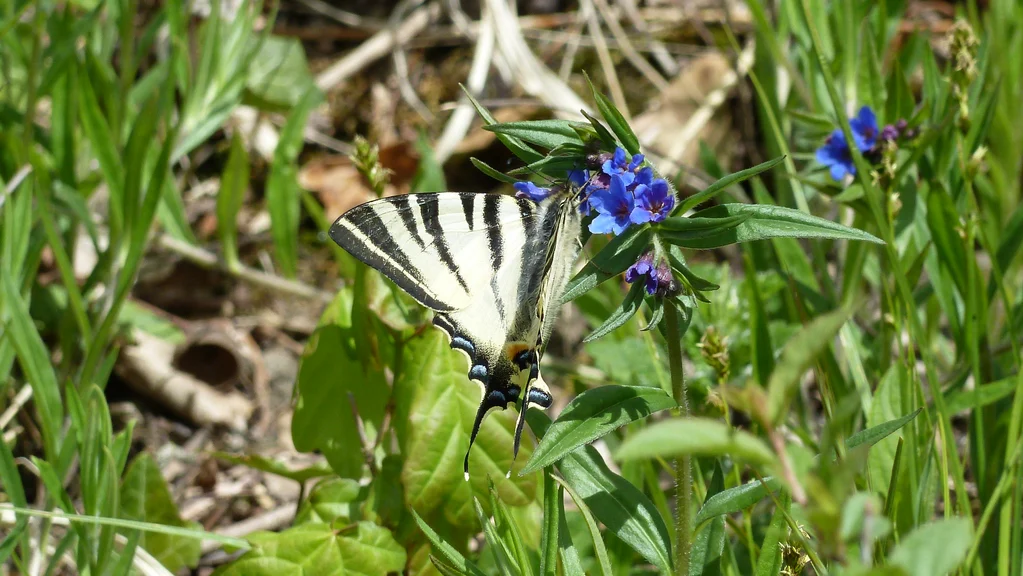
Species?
Iphiclides podalirius
